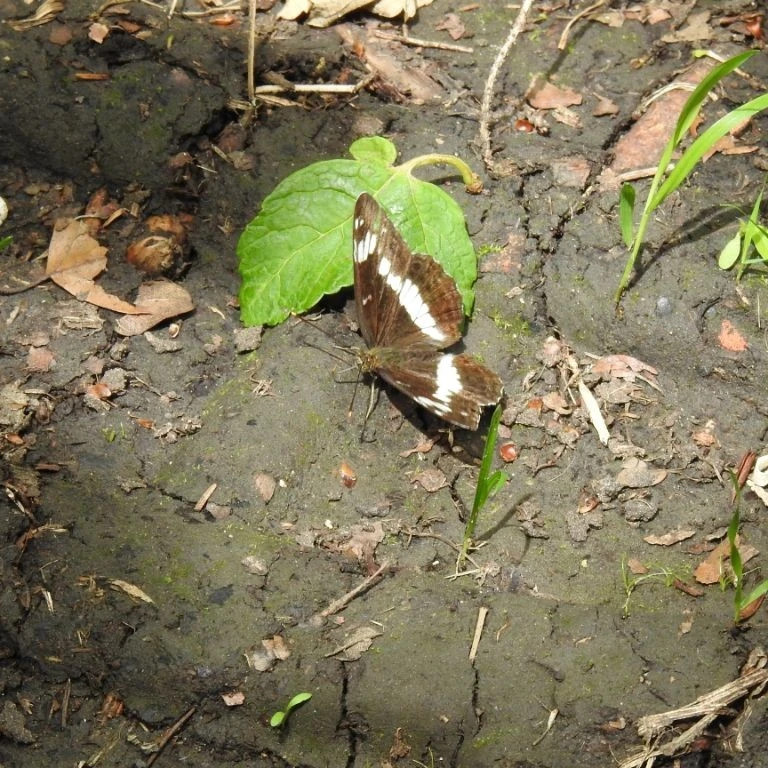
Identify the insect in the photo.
Limenitis camilla (also Ladoga camilla)
